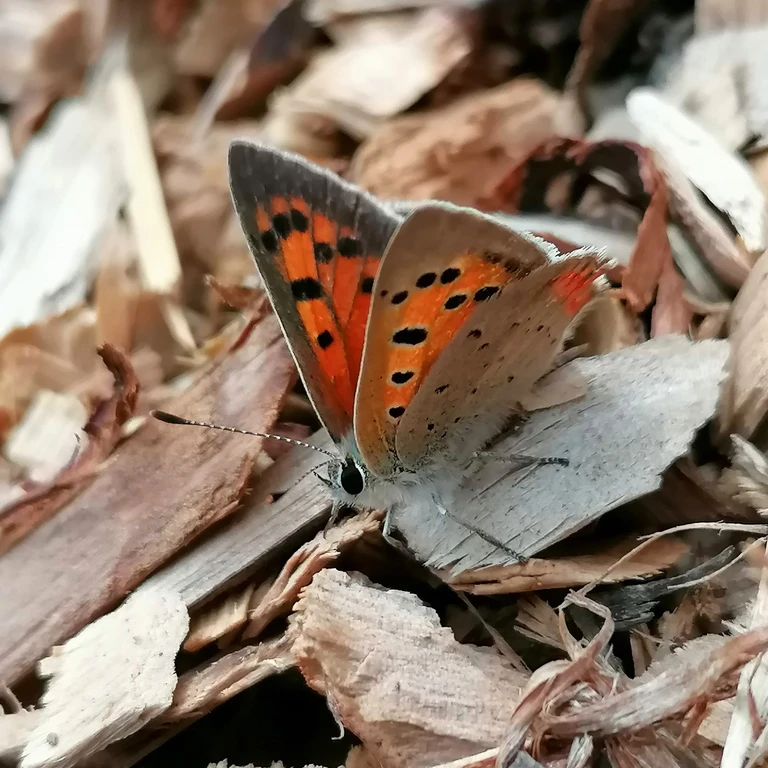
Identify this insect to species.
Lycaena phlaeas
